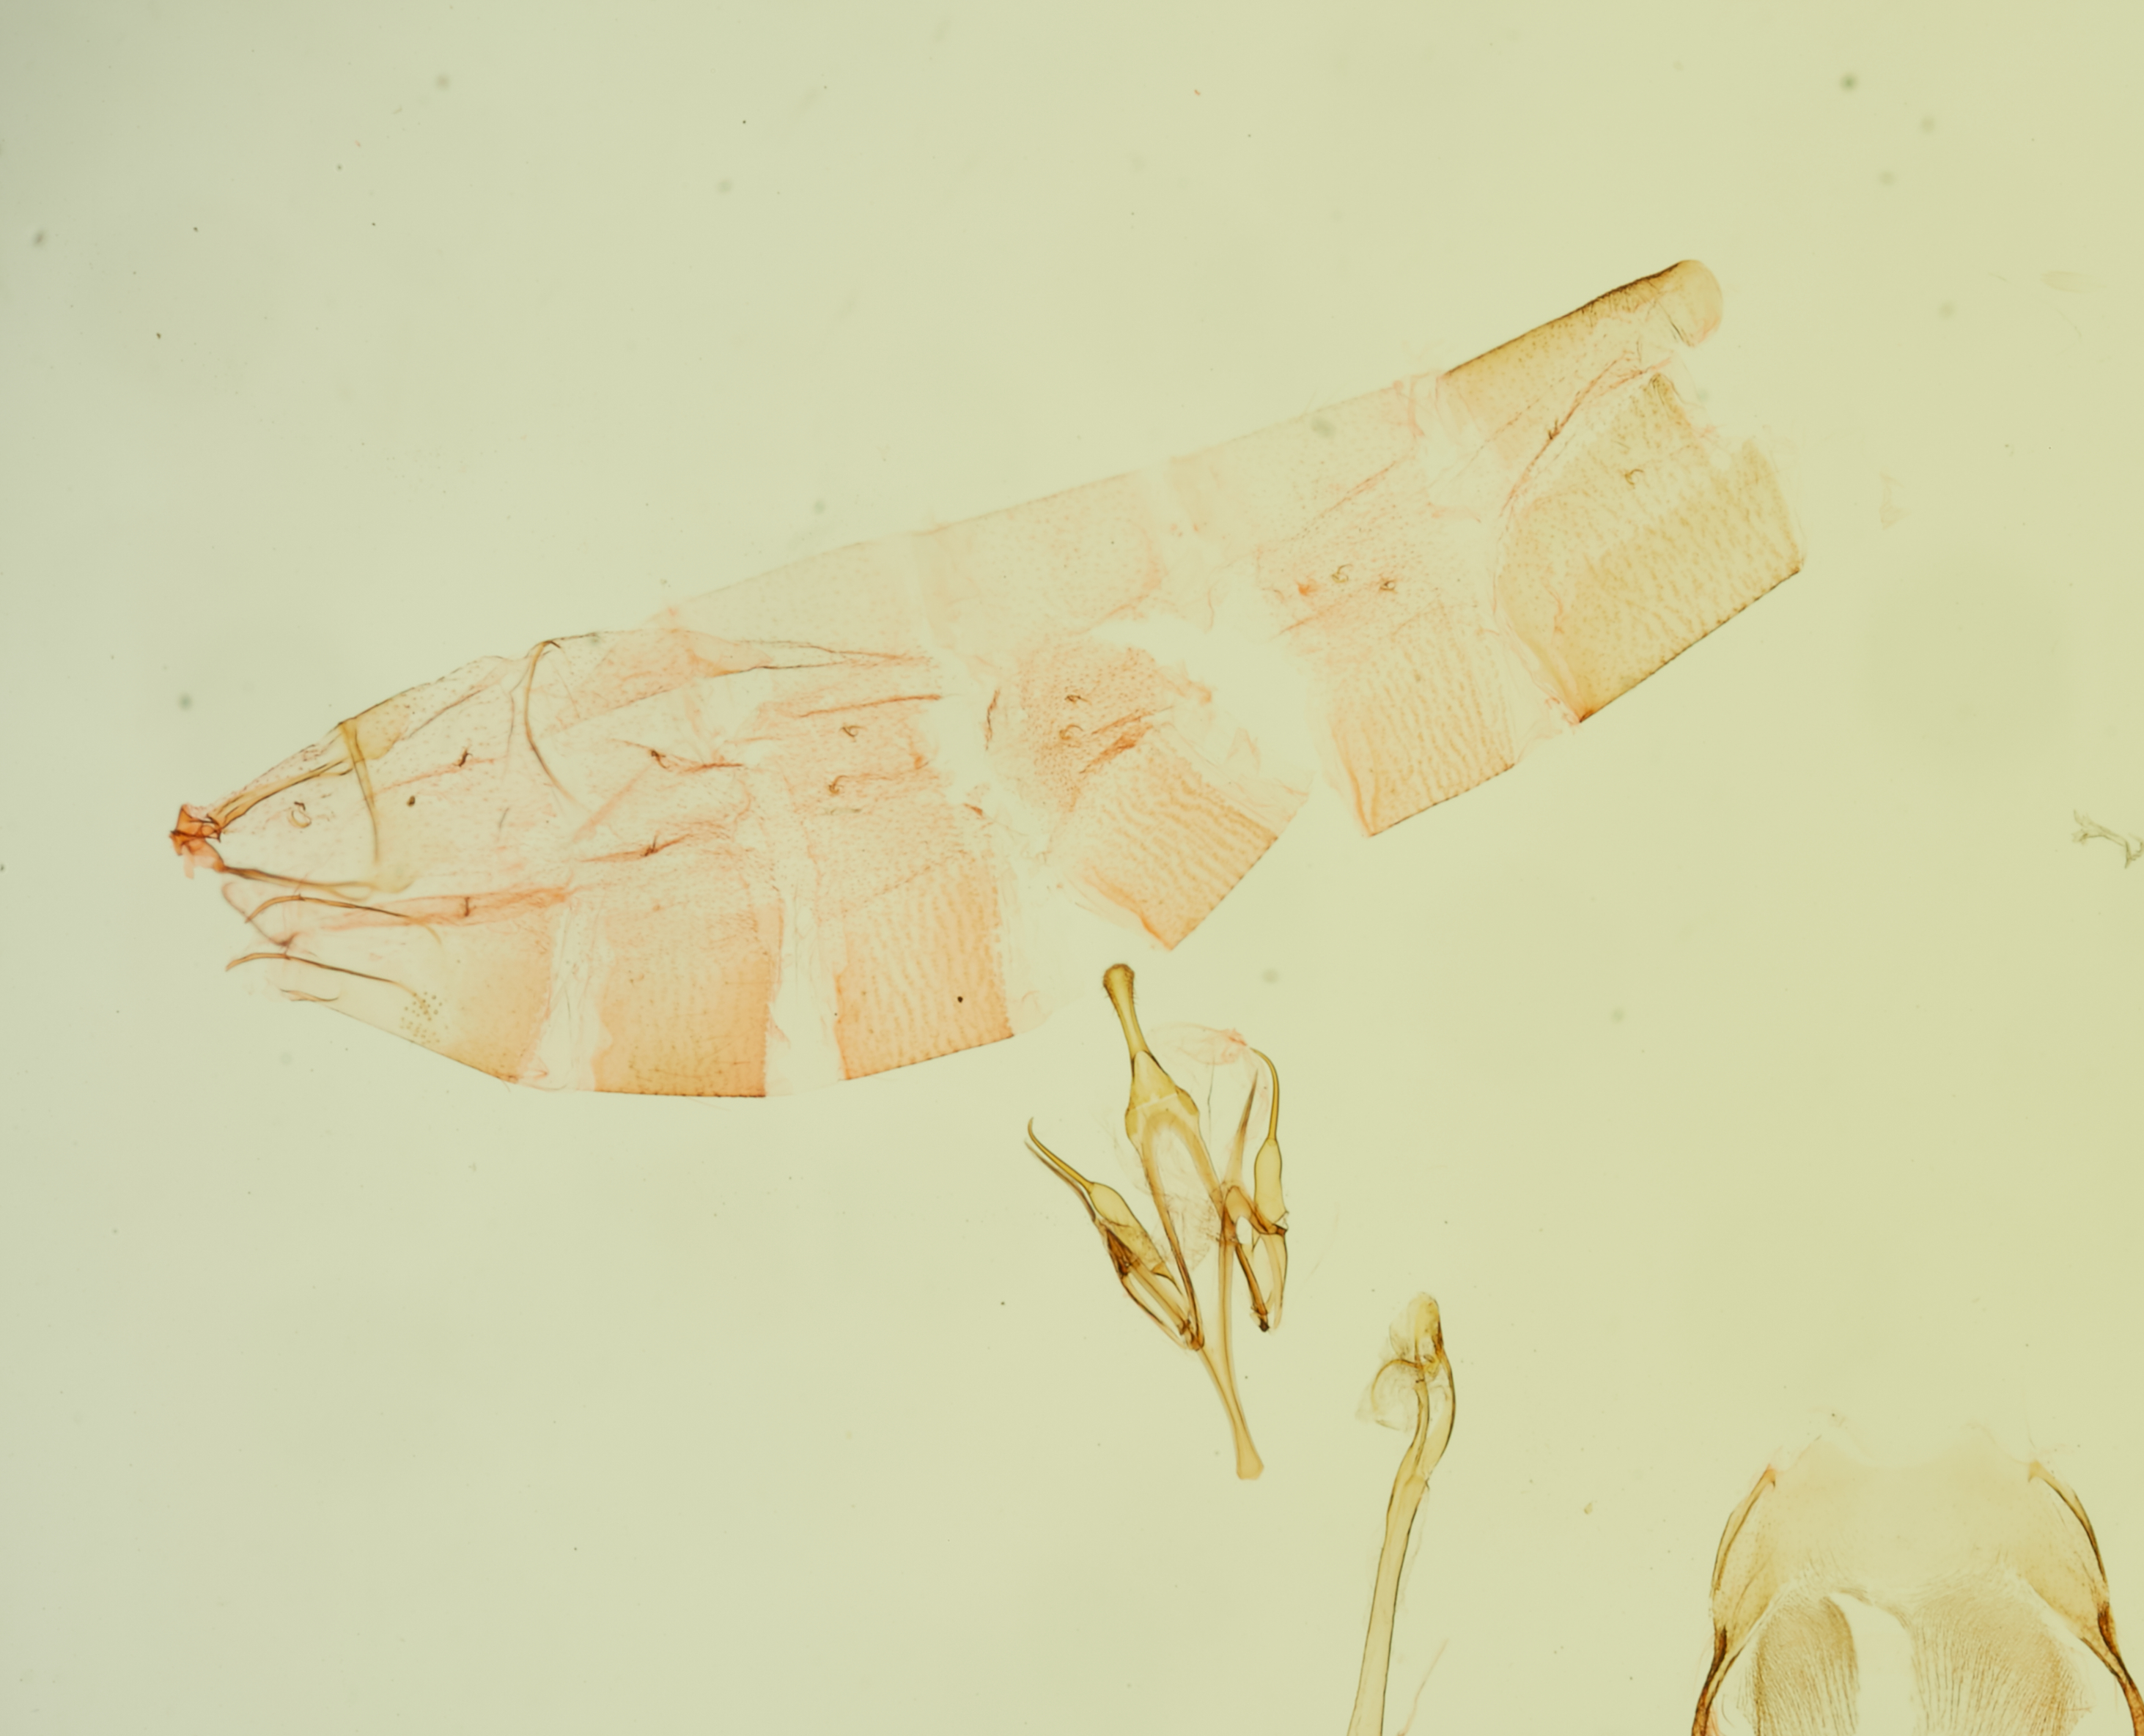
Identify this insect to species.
Aroga websteri
